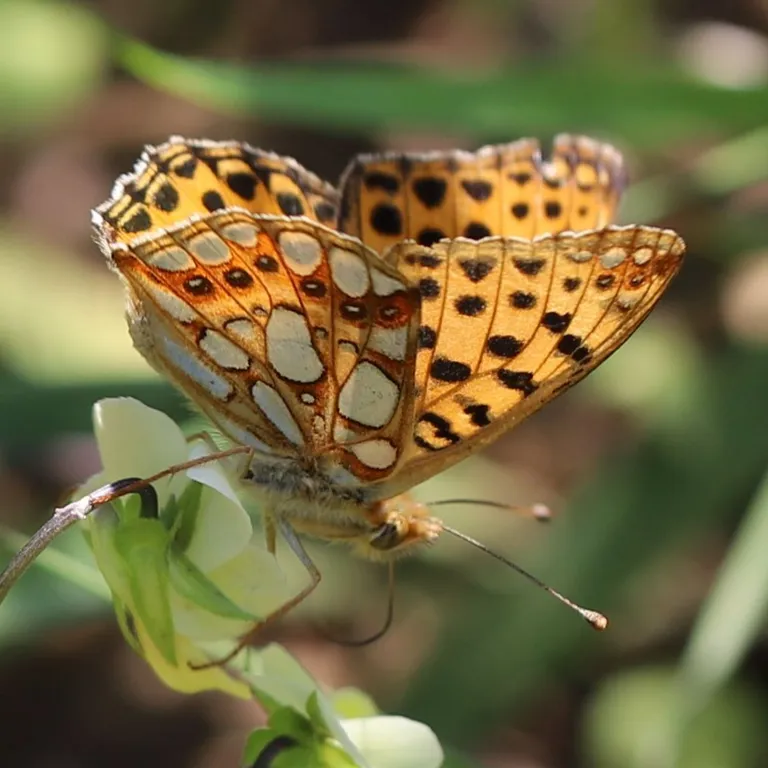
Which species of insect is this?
Issoria lathonia
